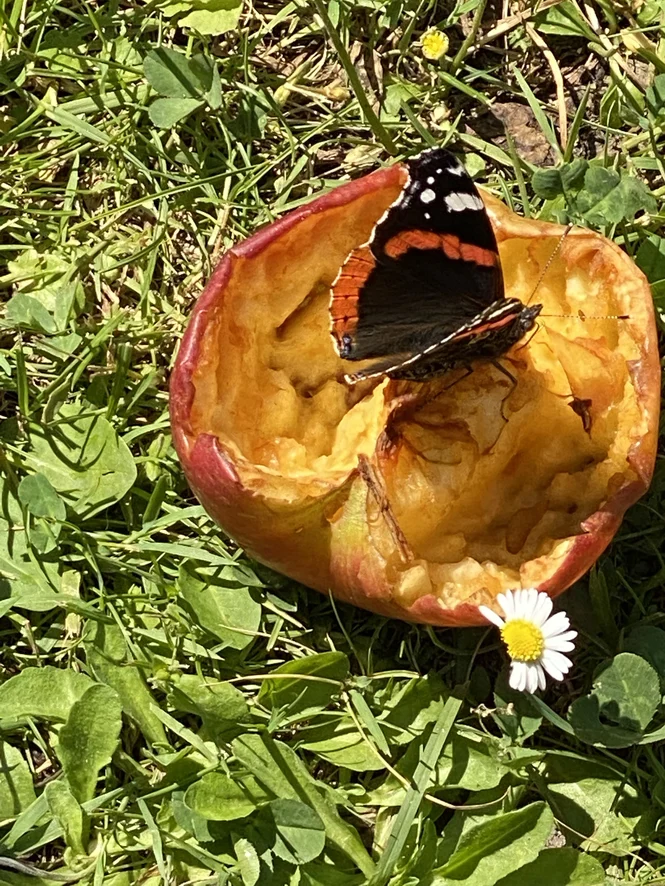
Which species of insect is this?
Vanessa atalanta
